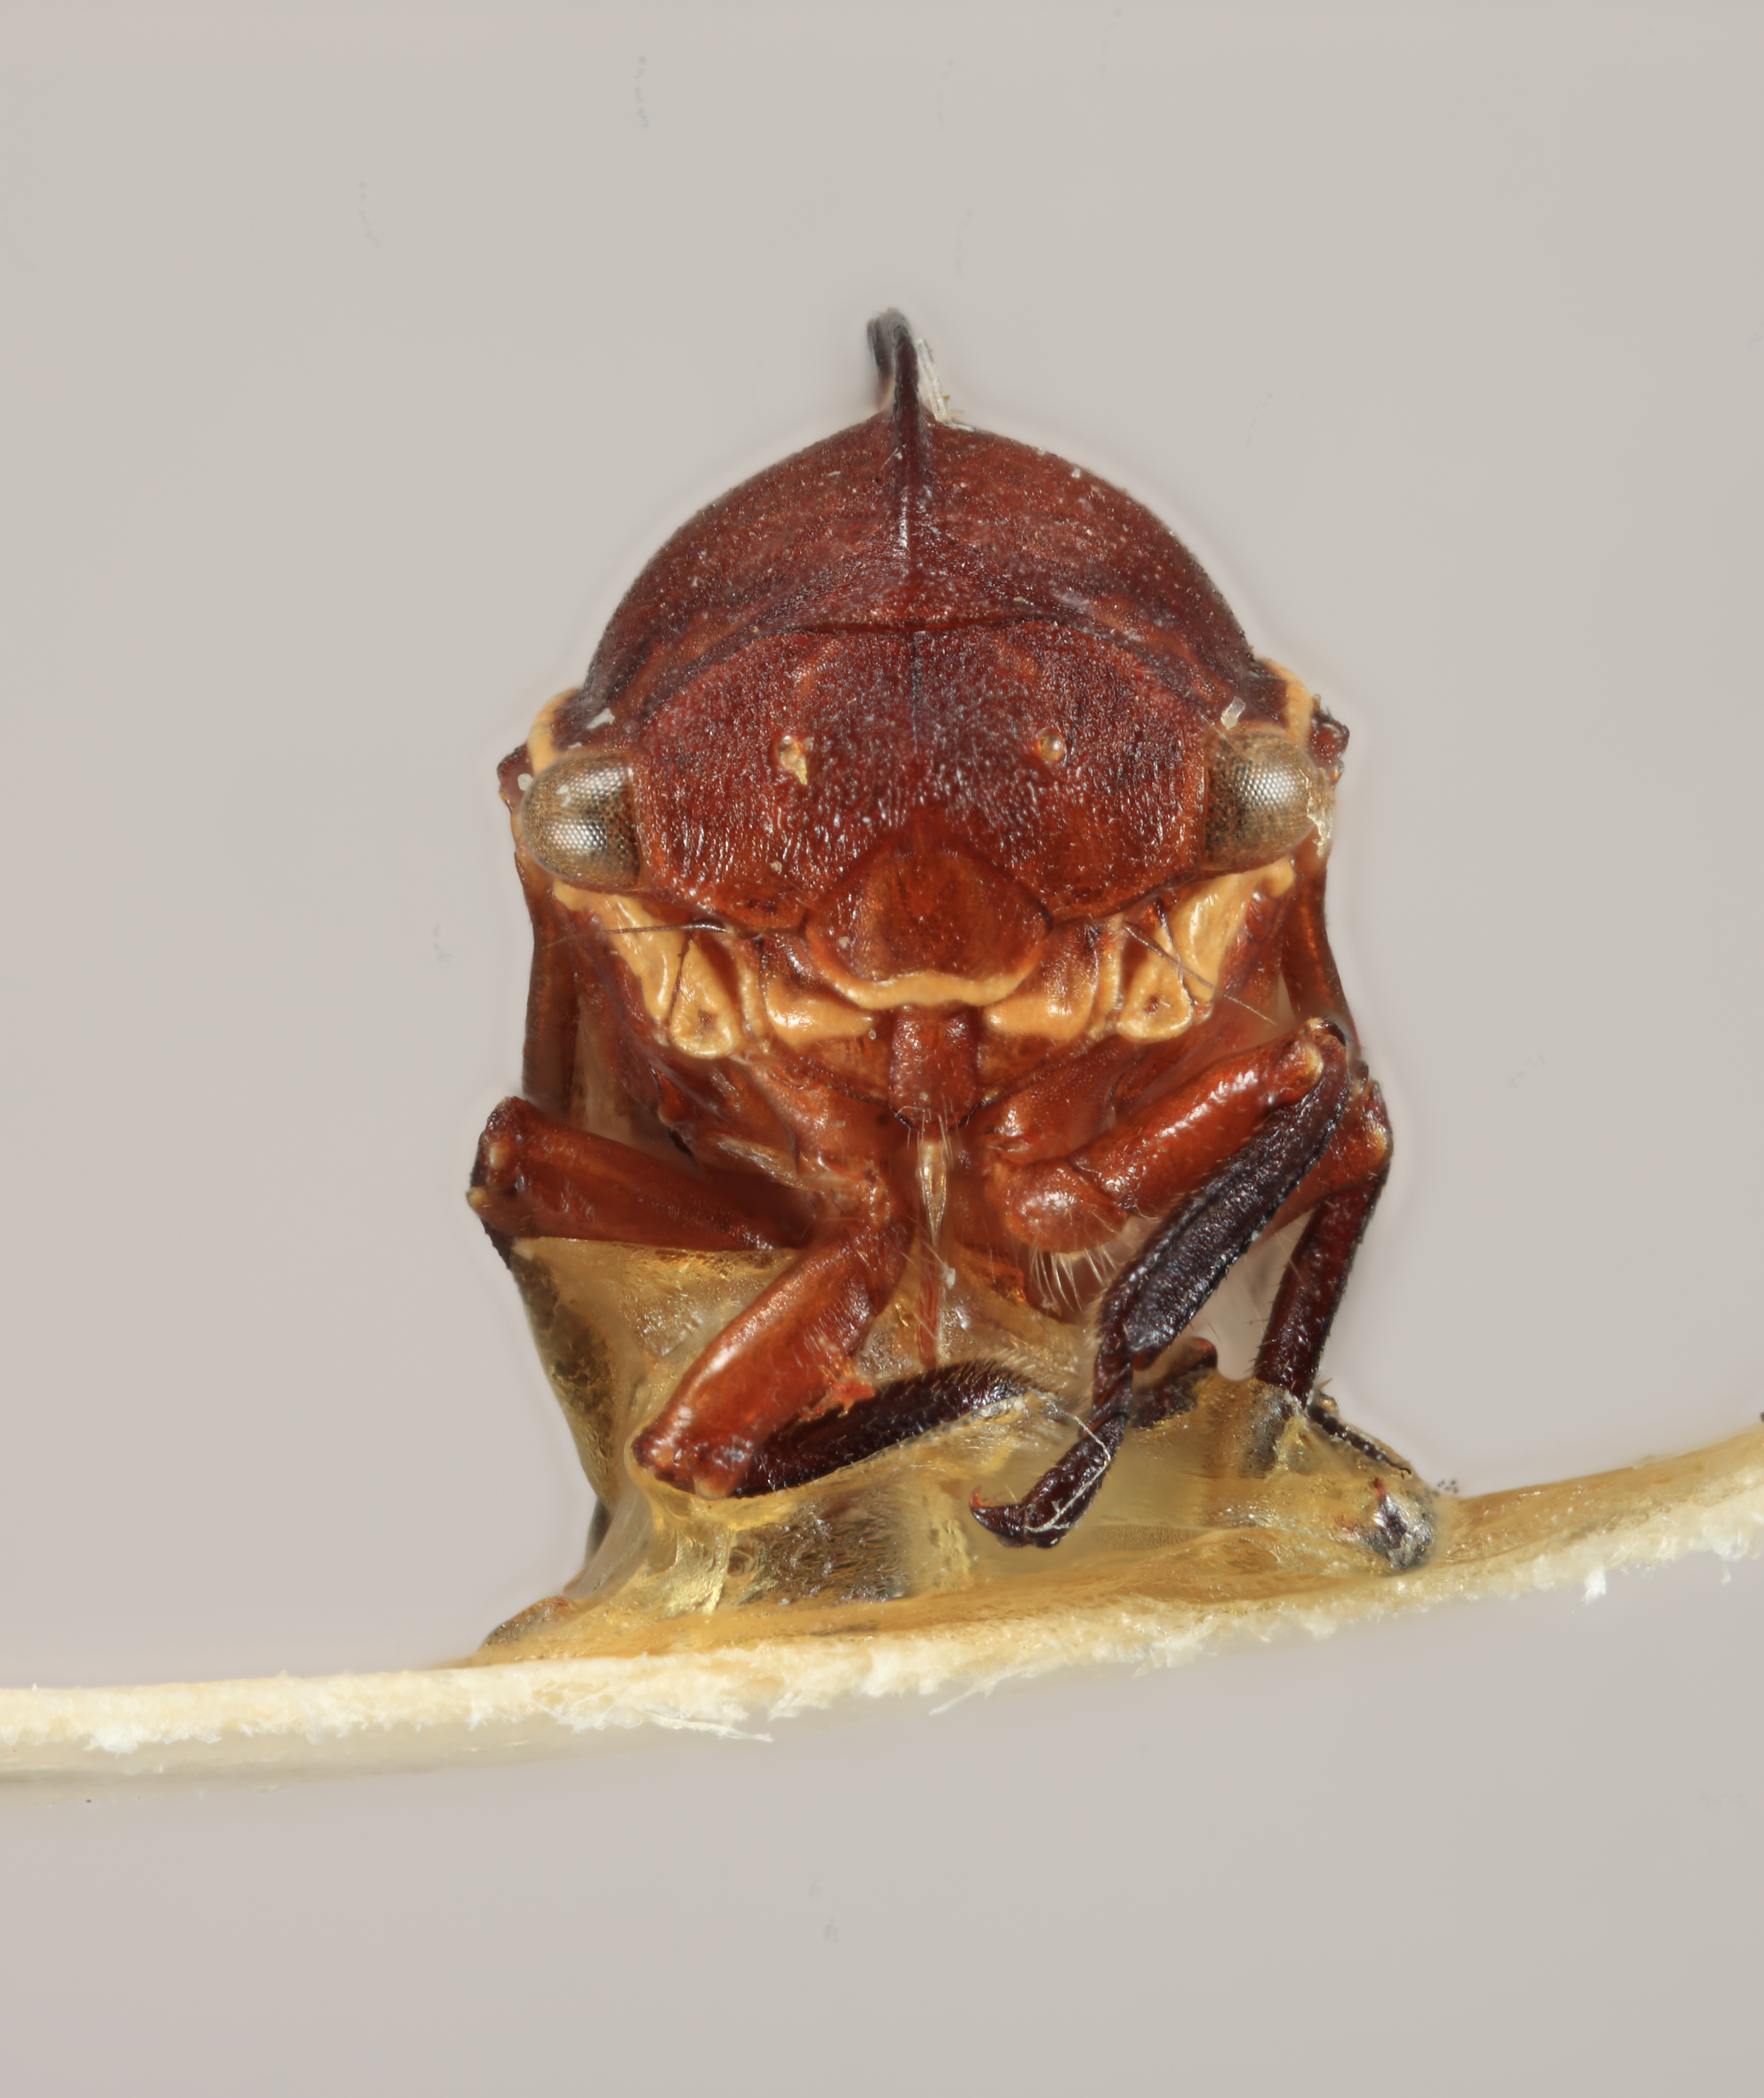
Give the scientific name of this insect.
Thuris fenestratus
